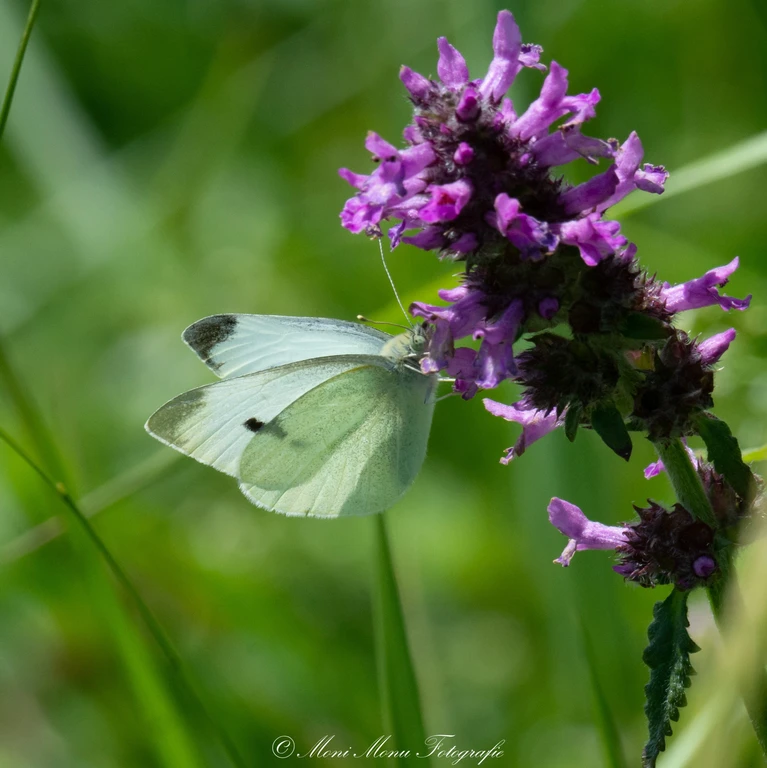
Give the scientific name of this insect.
Pieris rapae
